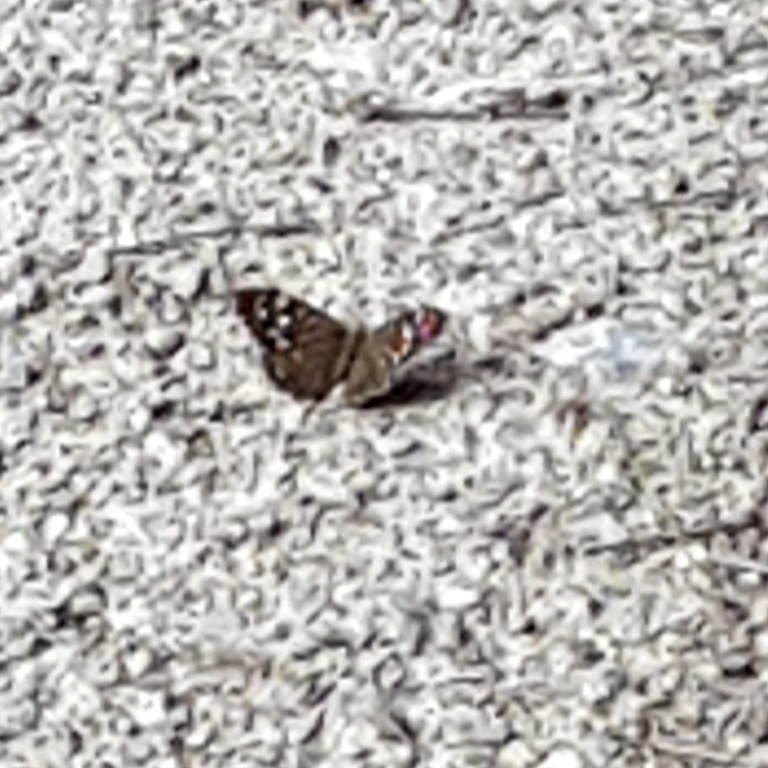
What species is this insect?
Araschnia levana
